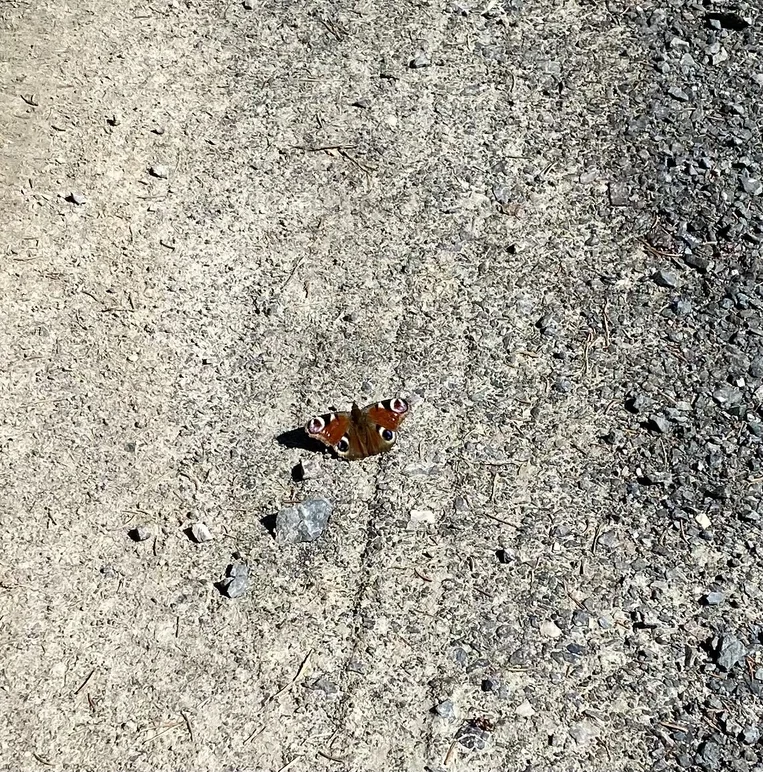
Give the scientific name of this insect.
Aglais io
